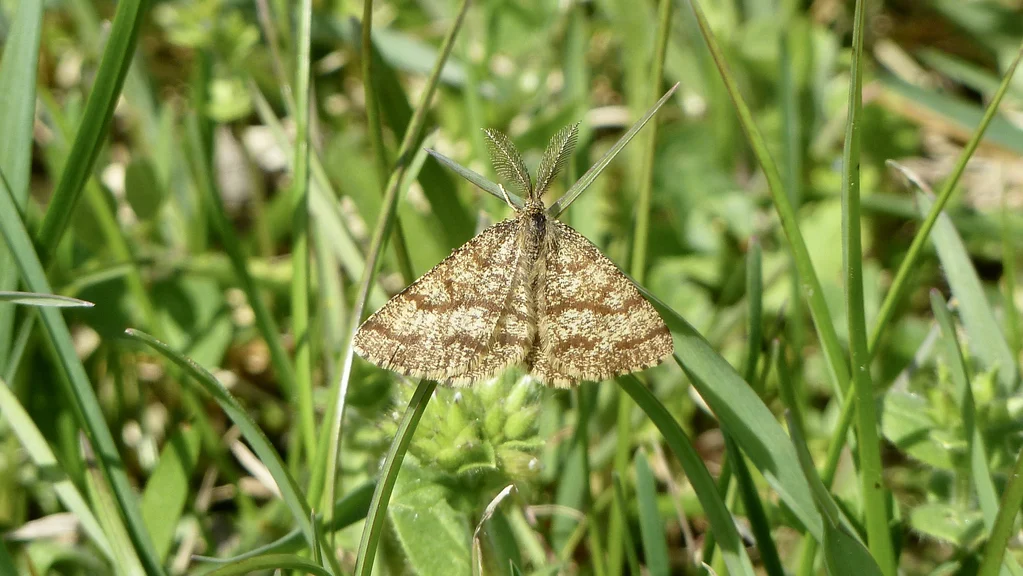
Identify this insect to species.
Ematurga atomaria
